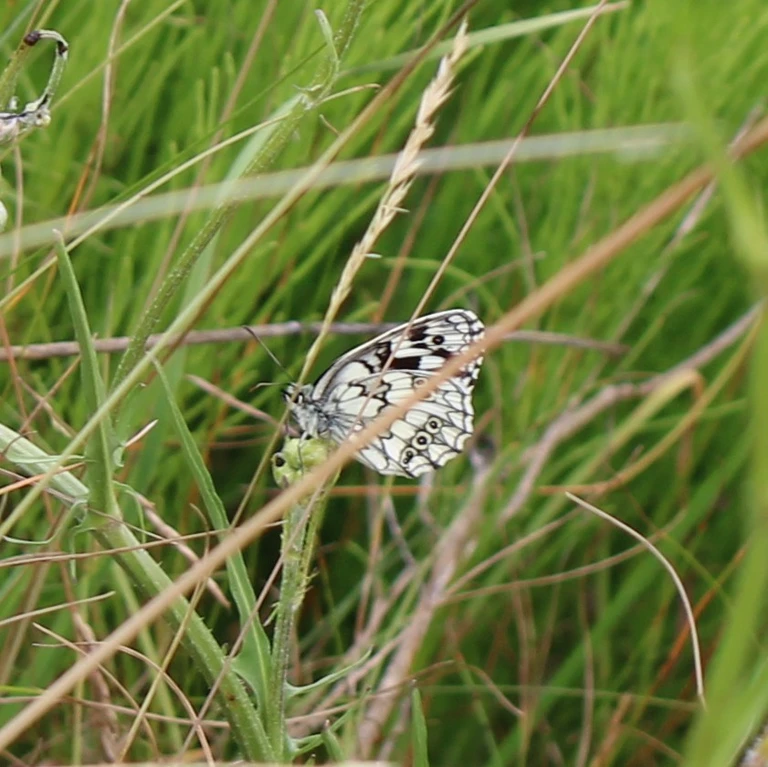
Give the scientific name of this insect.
Melanargia galathea
